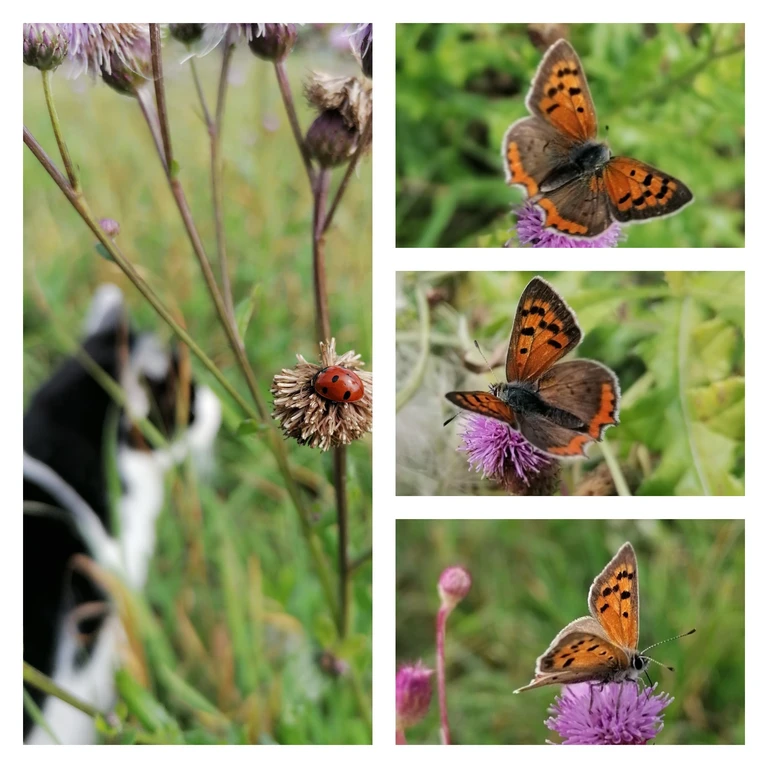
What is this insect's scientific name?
Lycaena phlaeas
